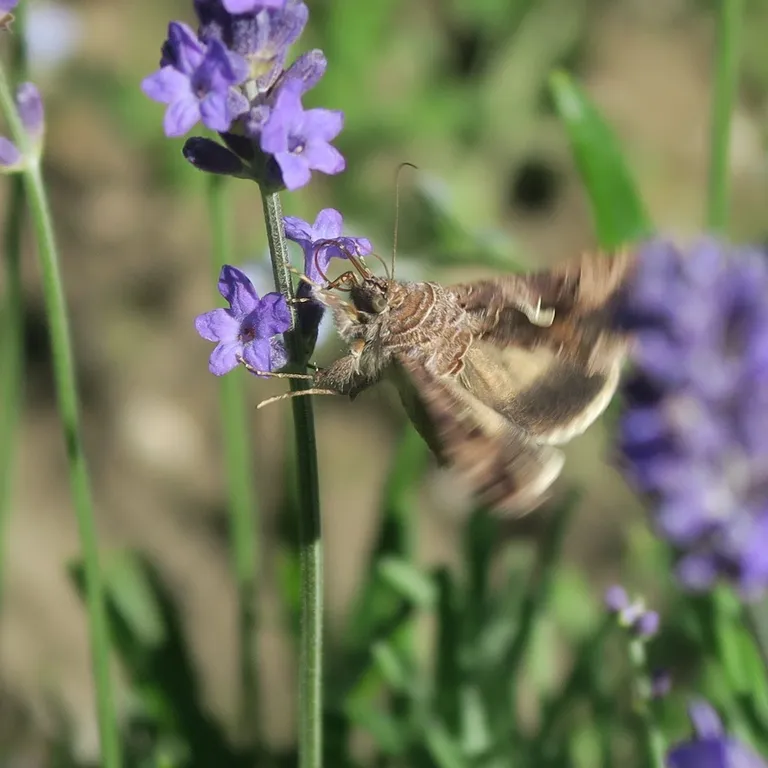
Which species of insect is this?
Autographa gamma
